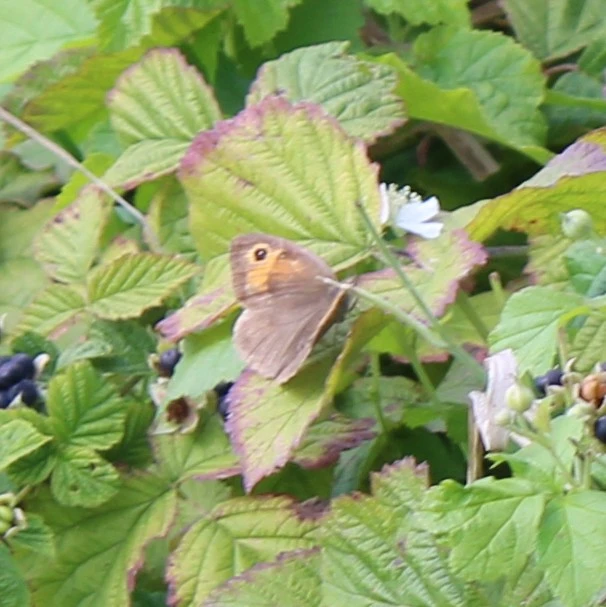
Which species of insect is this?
Maniola jurtina
